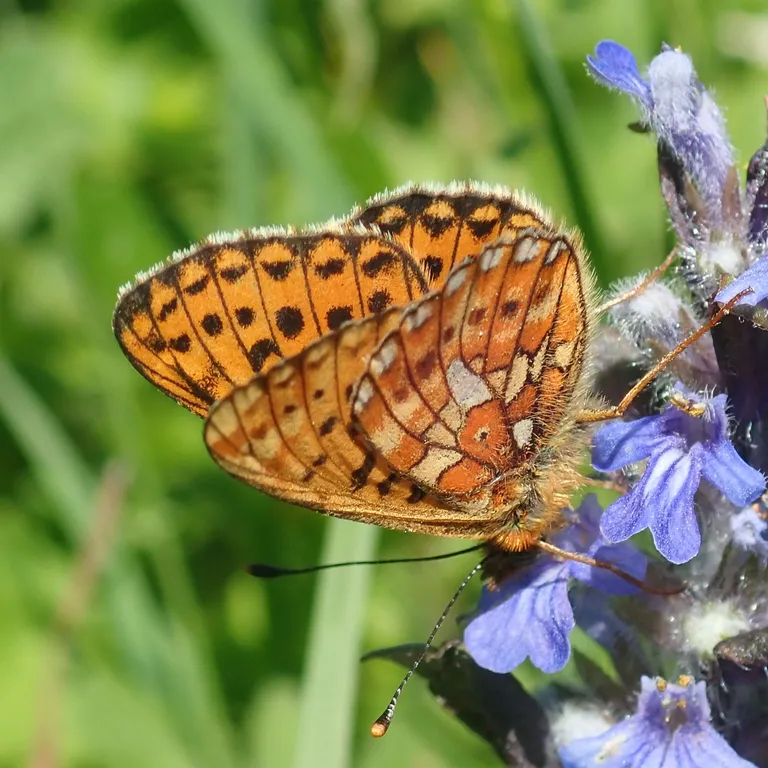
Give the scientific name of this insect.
Boloria euphrosyne (also Clossiana euphrosyne)
